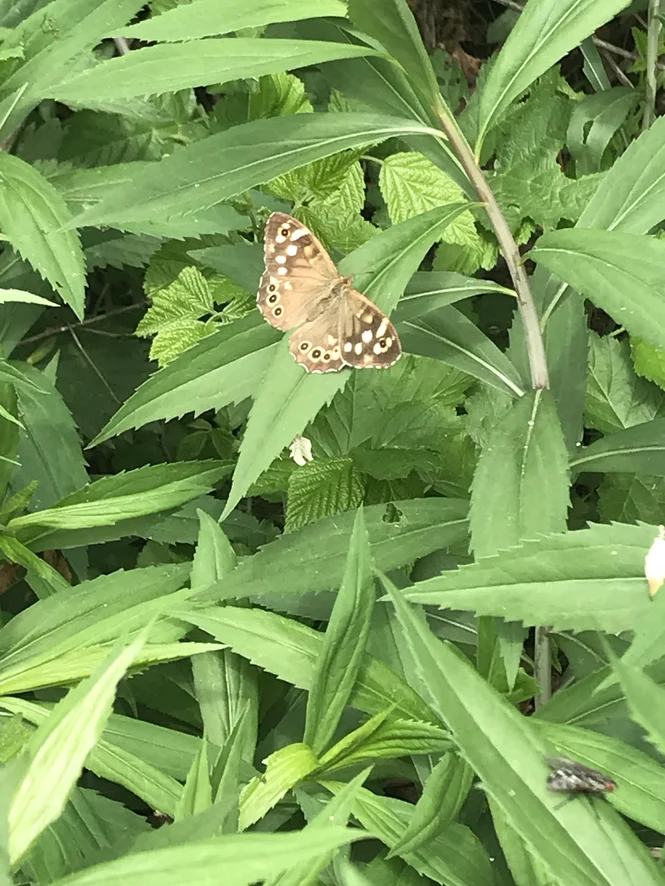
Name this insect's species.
Pararge aegeria
